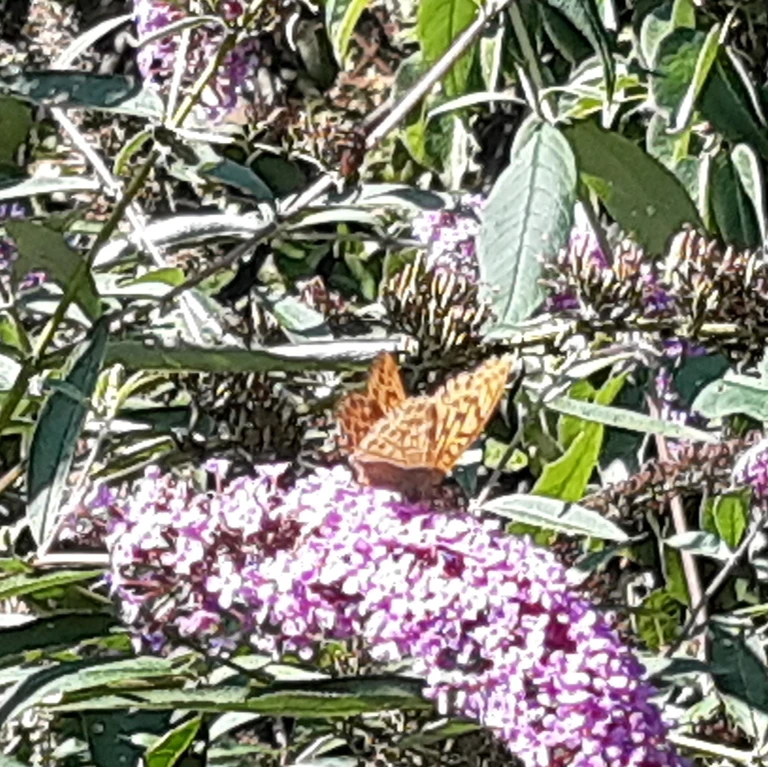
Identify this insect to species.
Argynnis paphia
